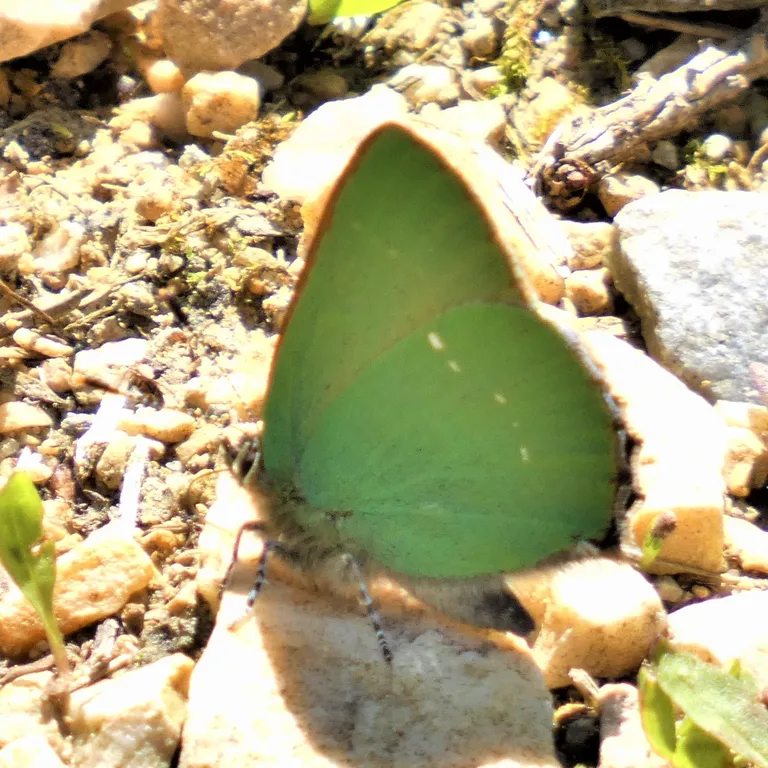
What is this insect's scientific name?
Callophrys rubi
